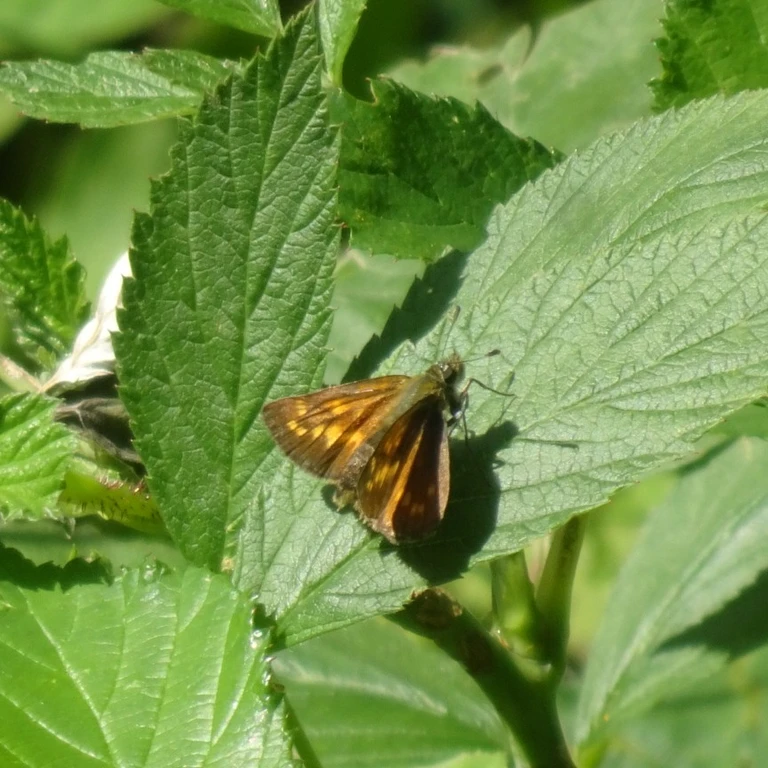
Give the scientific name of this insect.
Ochlodes sylvanus (also Ochlodes venata)
